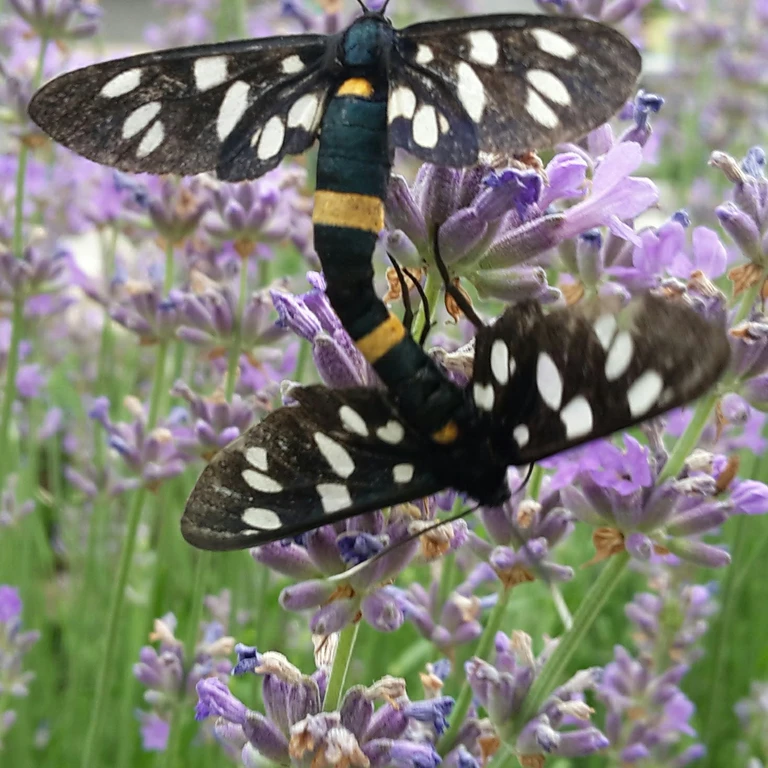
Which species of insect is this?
Amata phegea
